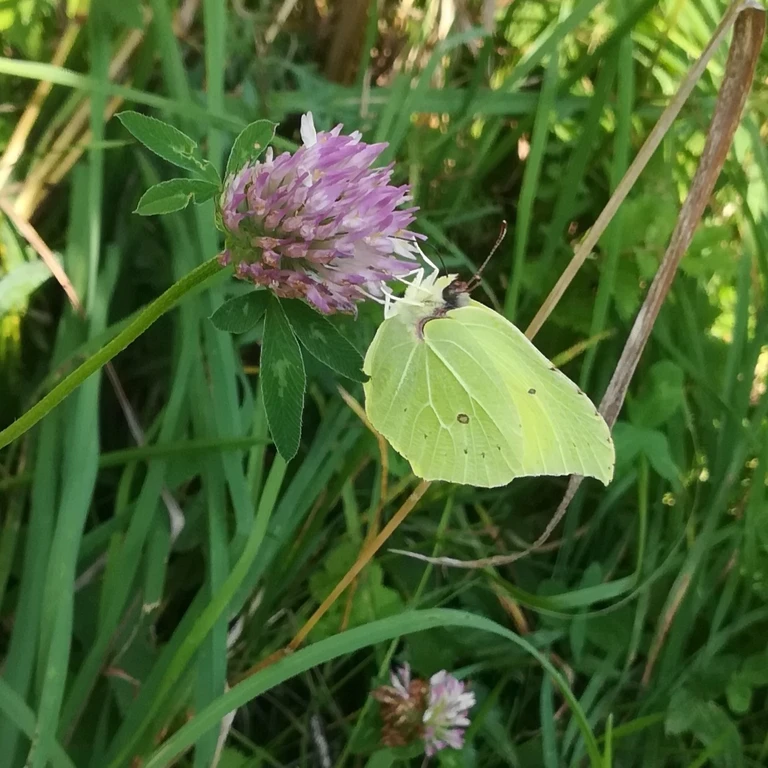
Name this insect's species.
Gonepteryx rhamni
